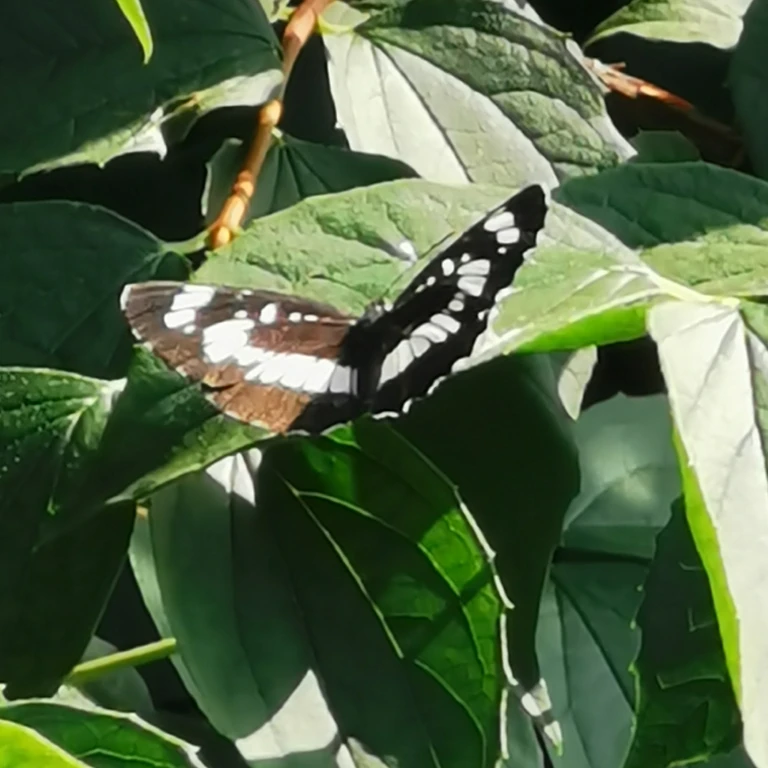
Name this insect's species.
Neptis rivularis
